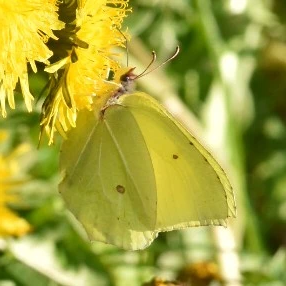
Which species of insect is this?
Gonepteryx rhamni
